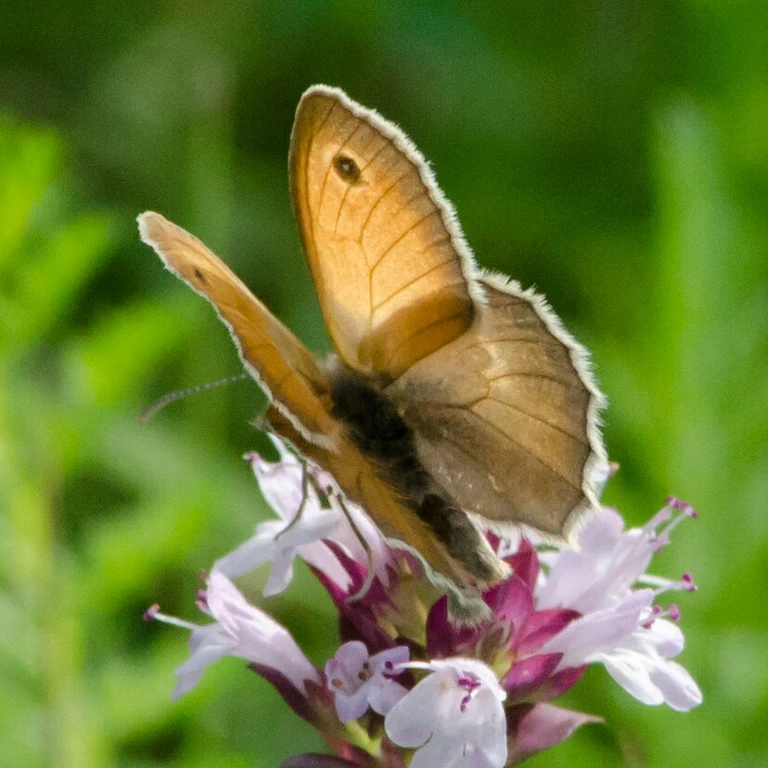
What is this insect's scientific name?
Coenonympha pamphilus
